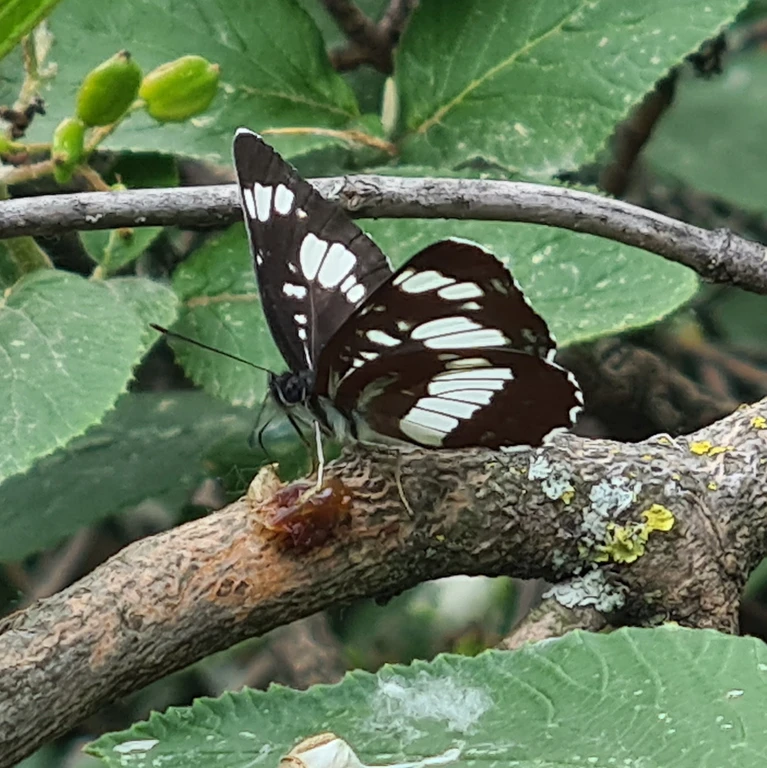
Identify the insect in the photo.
Neptis rivularis
